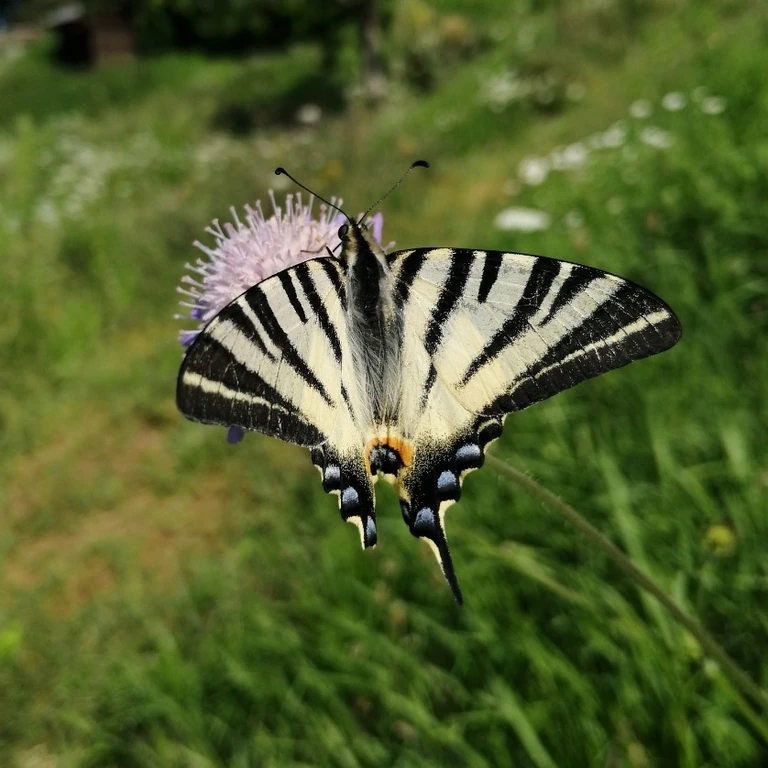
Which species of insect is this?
Iphiclides podalirius
